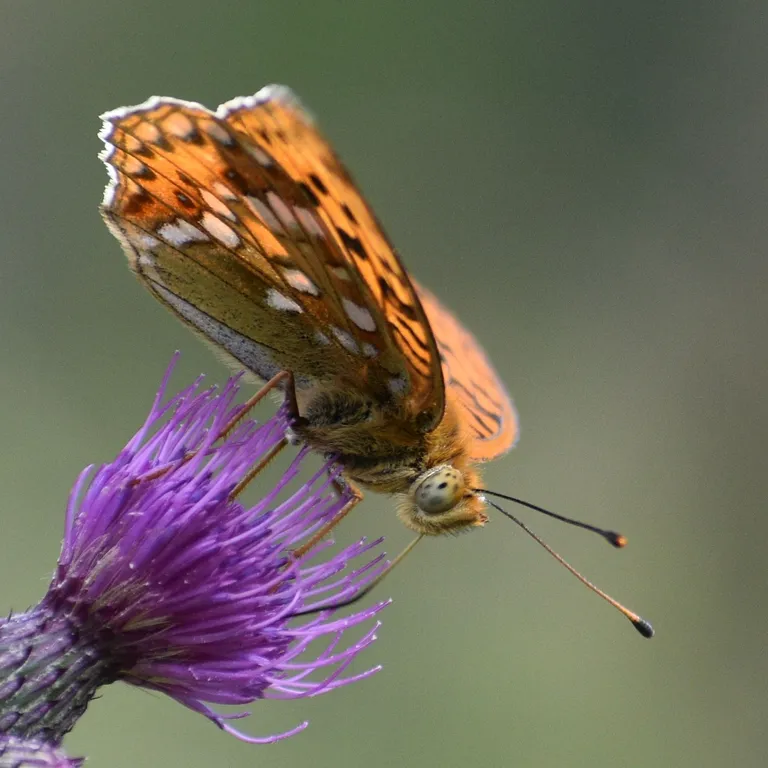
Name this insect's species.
Fabriciana adippe
